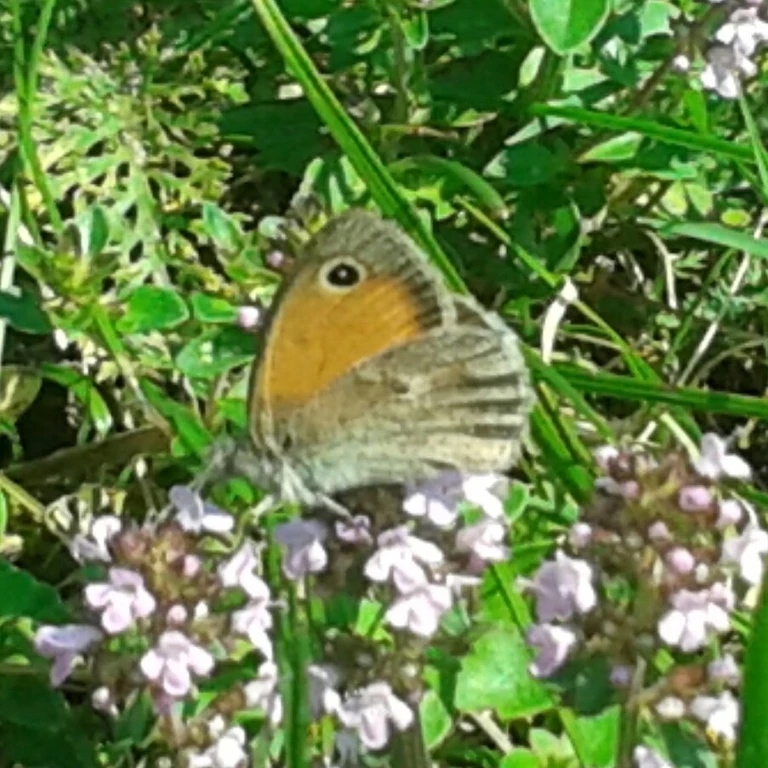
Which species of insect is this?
Coenonympha pamphilus
